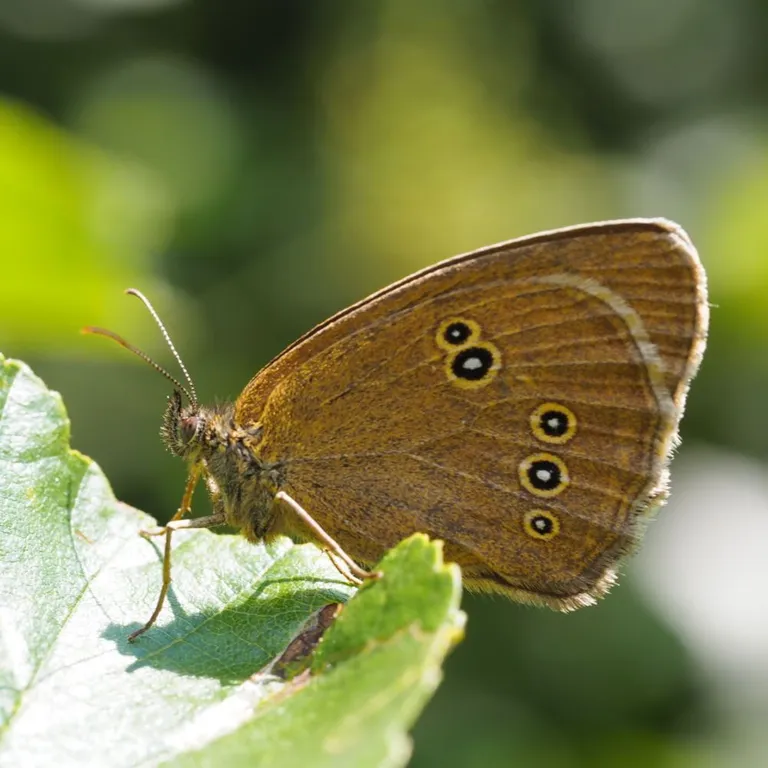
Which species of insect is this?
Aphantopus hyperantus
